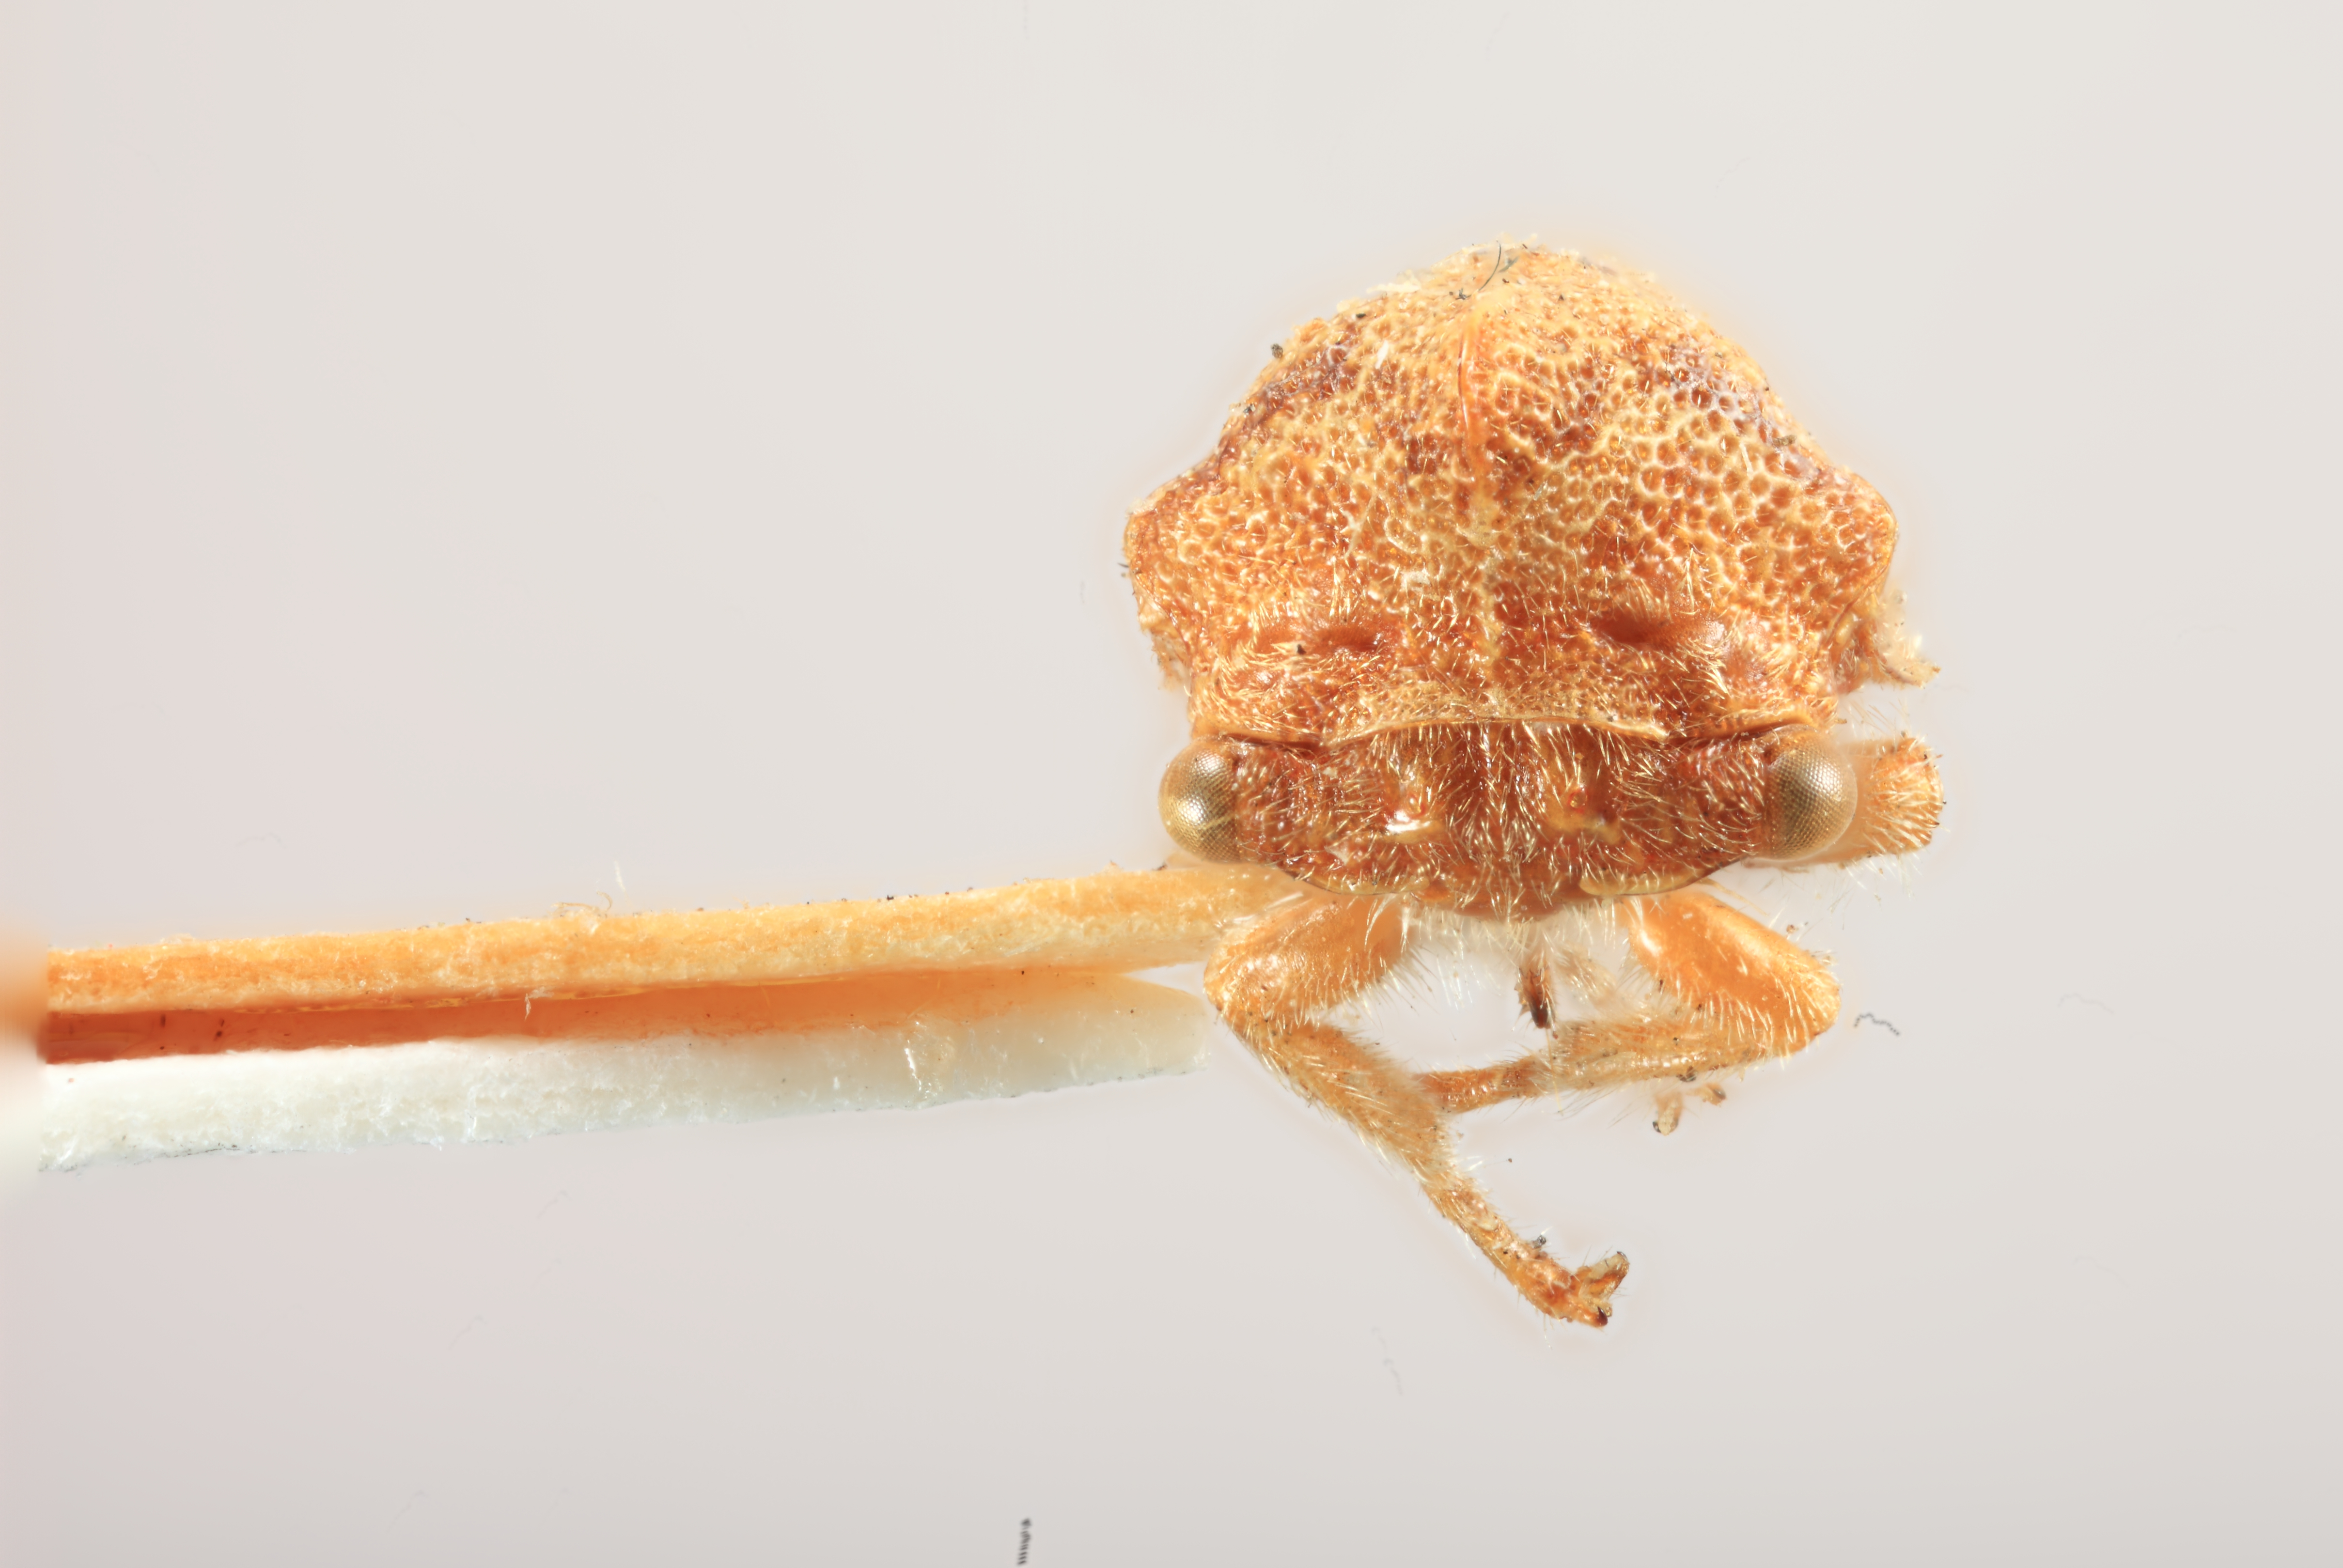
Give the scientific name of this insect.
Platycotis asodalis
